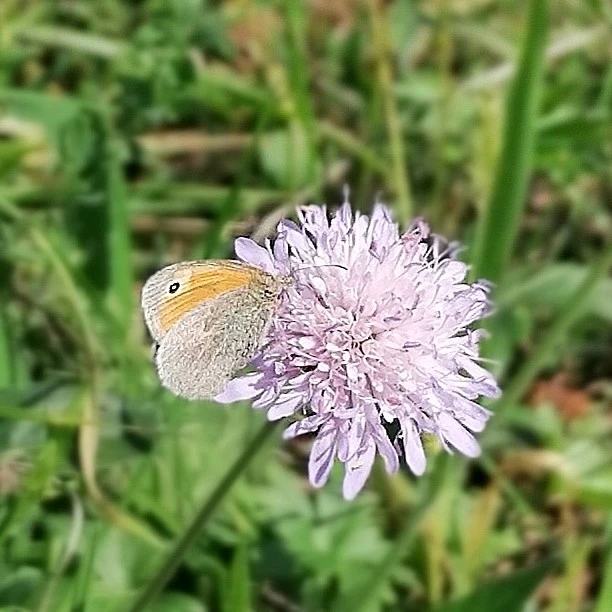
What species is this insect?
Coenonympha pamphilus
